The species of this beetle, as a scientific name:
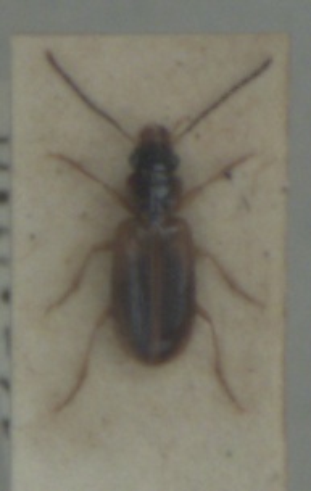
Anthracus consputus
